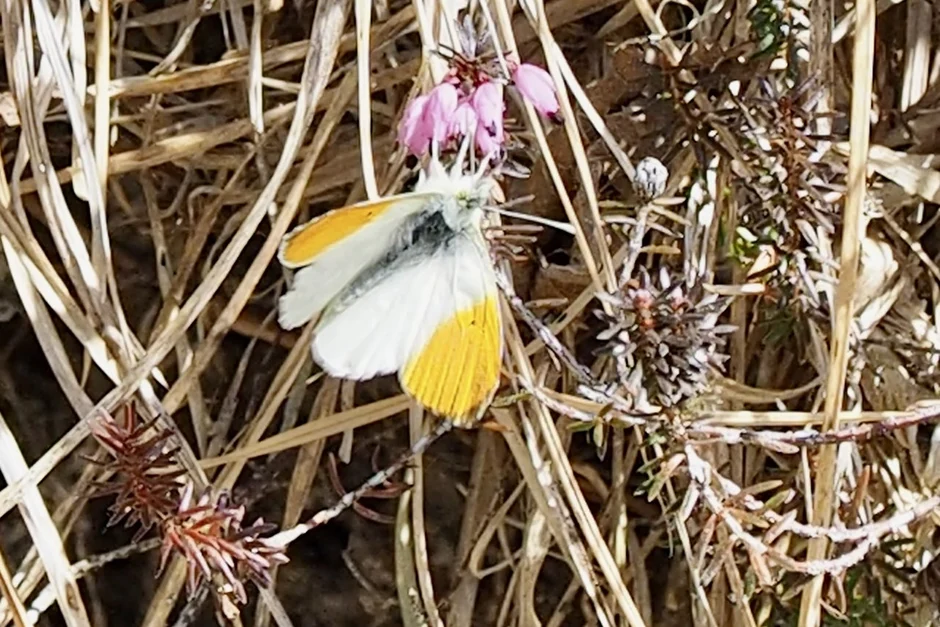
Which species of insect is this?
Anthocharis cardamines
